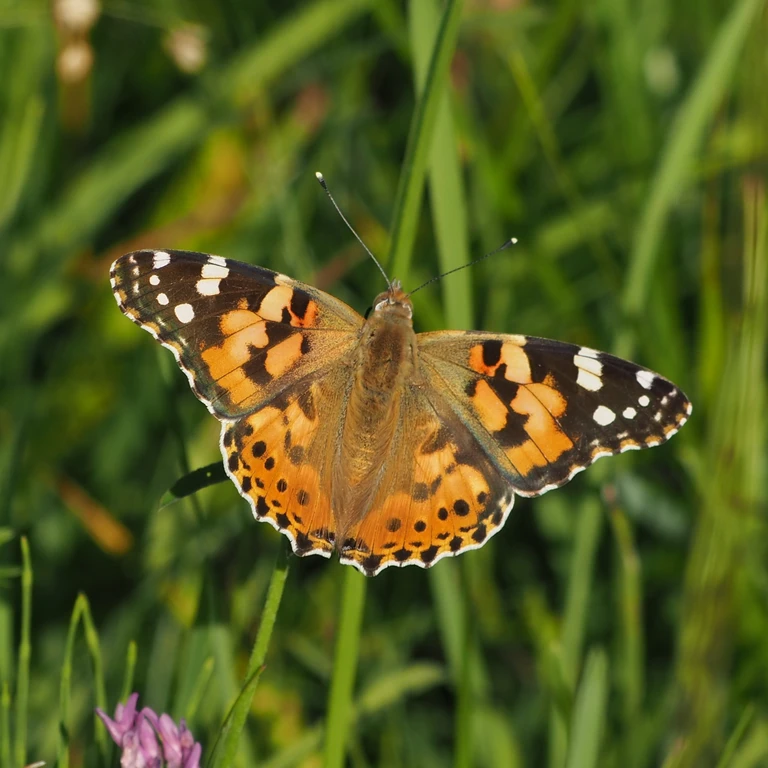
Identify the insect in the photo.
Vanessa cardui
